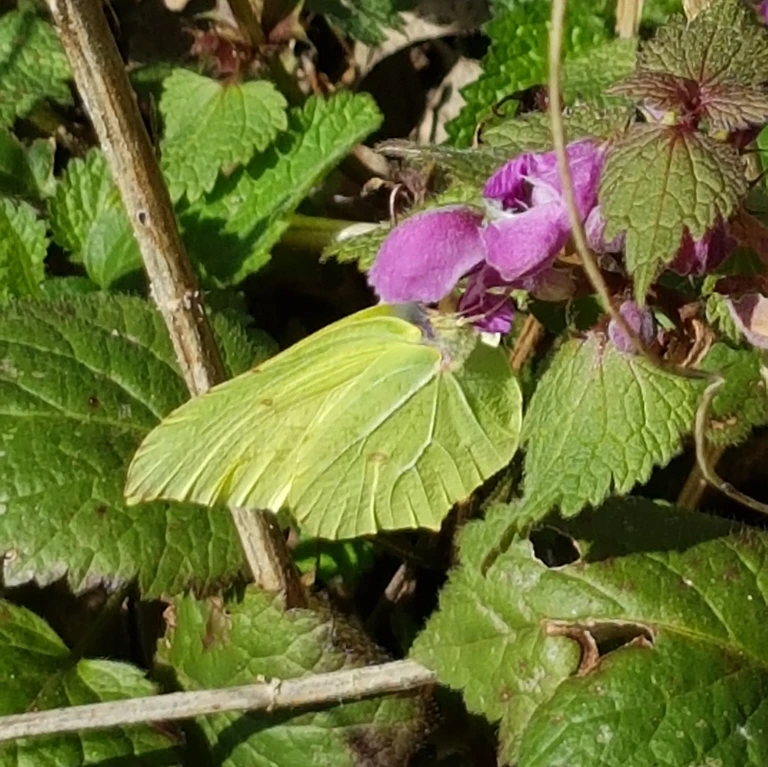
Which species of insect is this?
Gonepteryx rhamni
